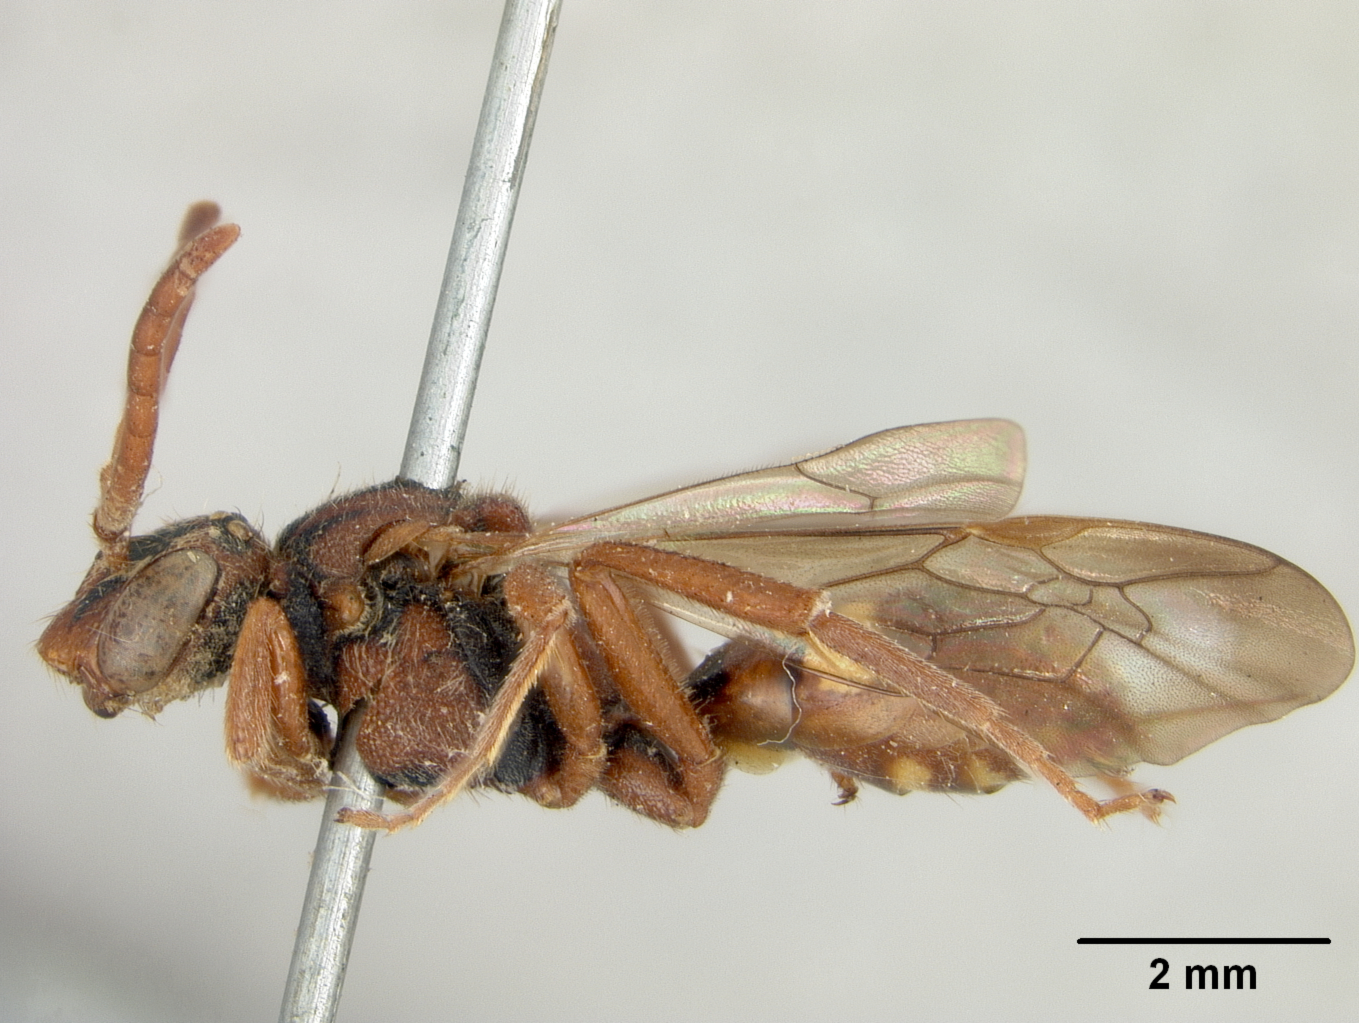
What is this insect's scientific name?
Nomada ruficornis
